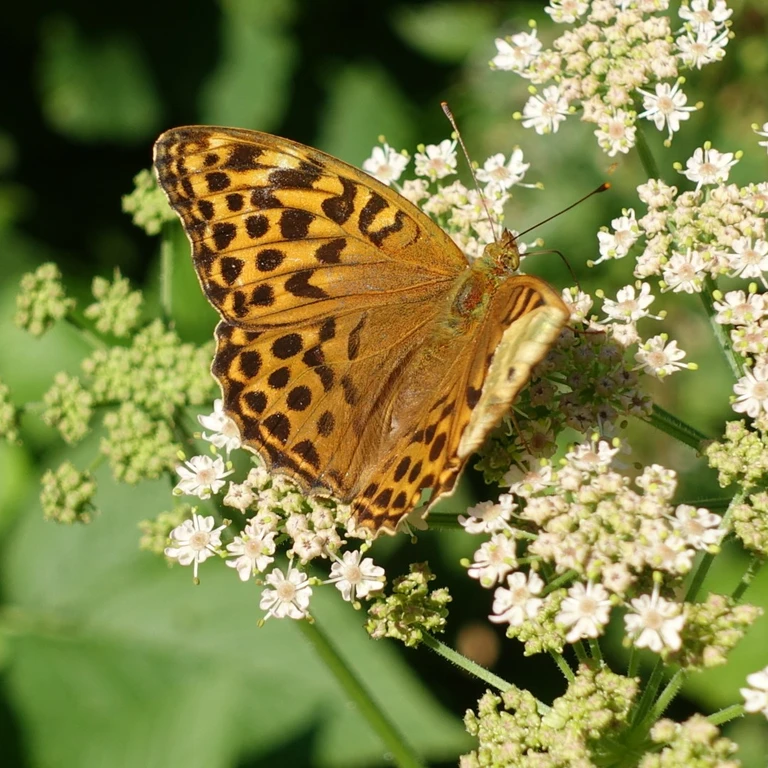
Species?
Argynnis paphia
